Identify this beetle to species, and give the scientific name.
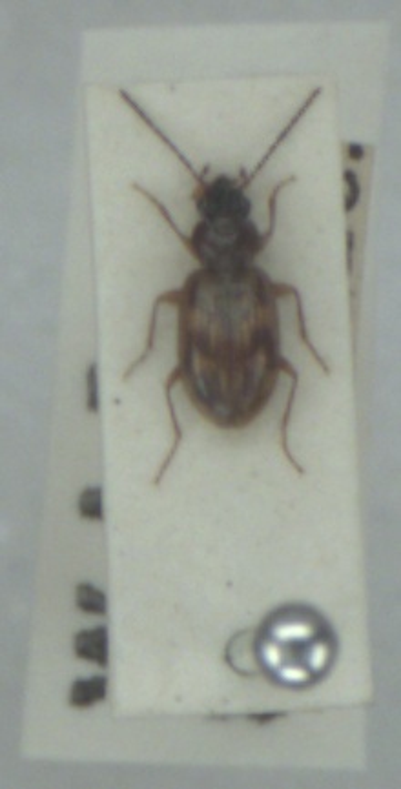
Bembidion fumigatum
